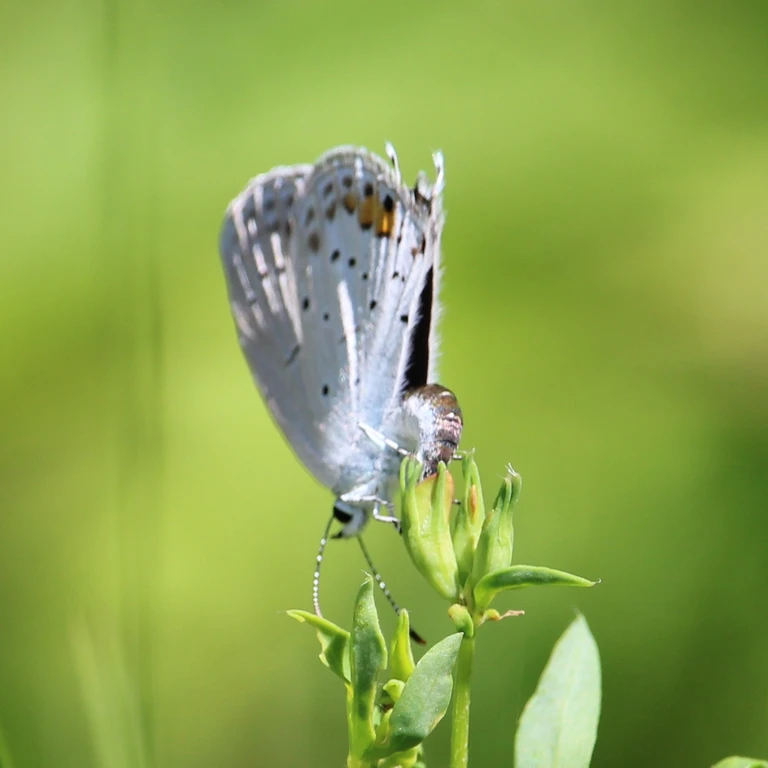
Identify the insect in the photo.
Cupido argiades (also Elkalyce argiades)
